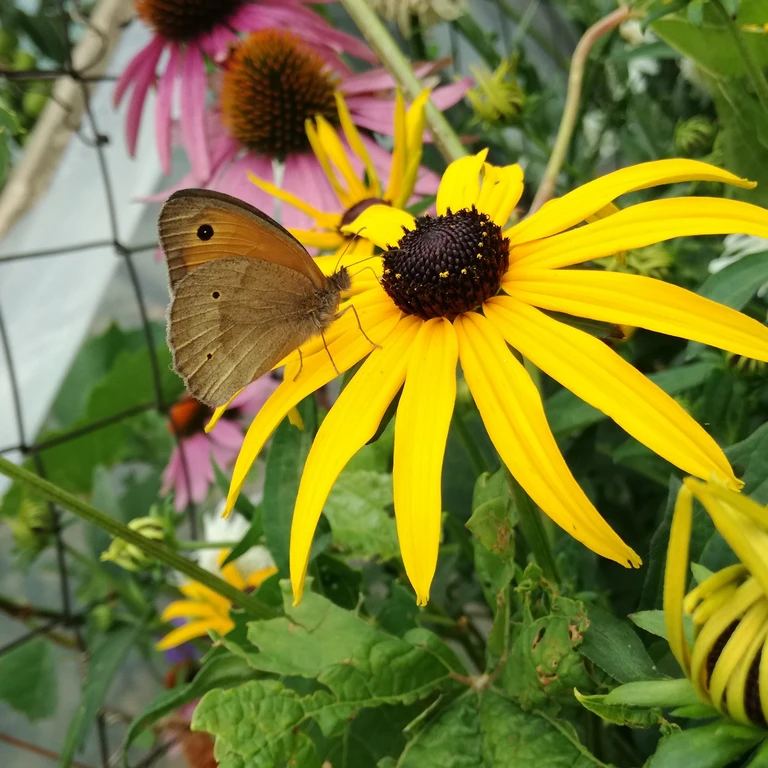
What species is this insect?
Maniola jurtina
